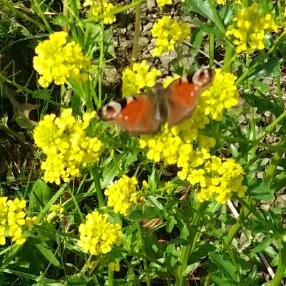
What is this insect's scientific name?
Aglais io
